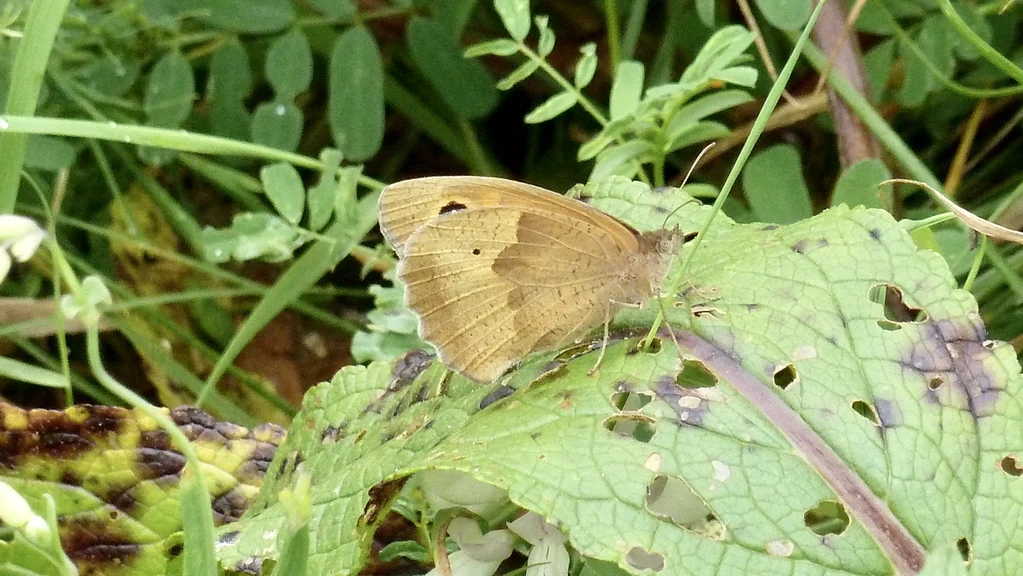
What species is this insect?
Maniola jurtina
